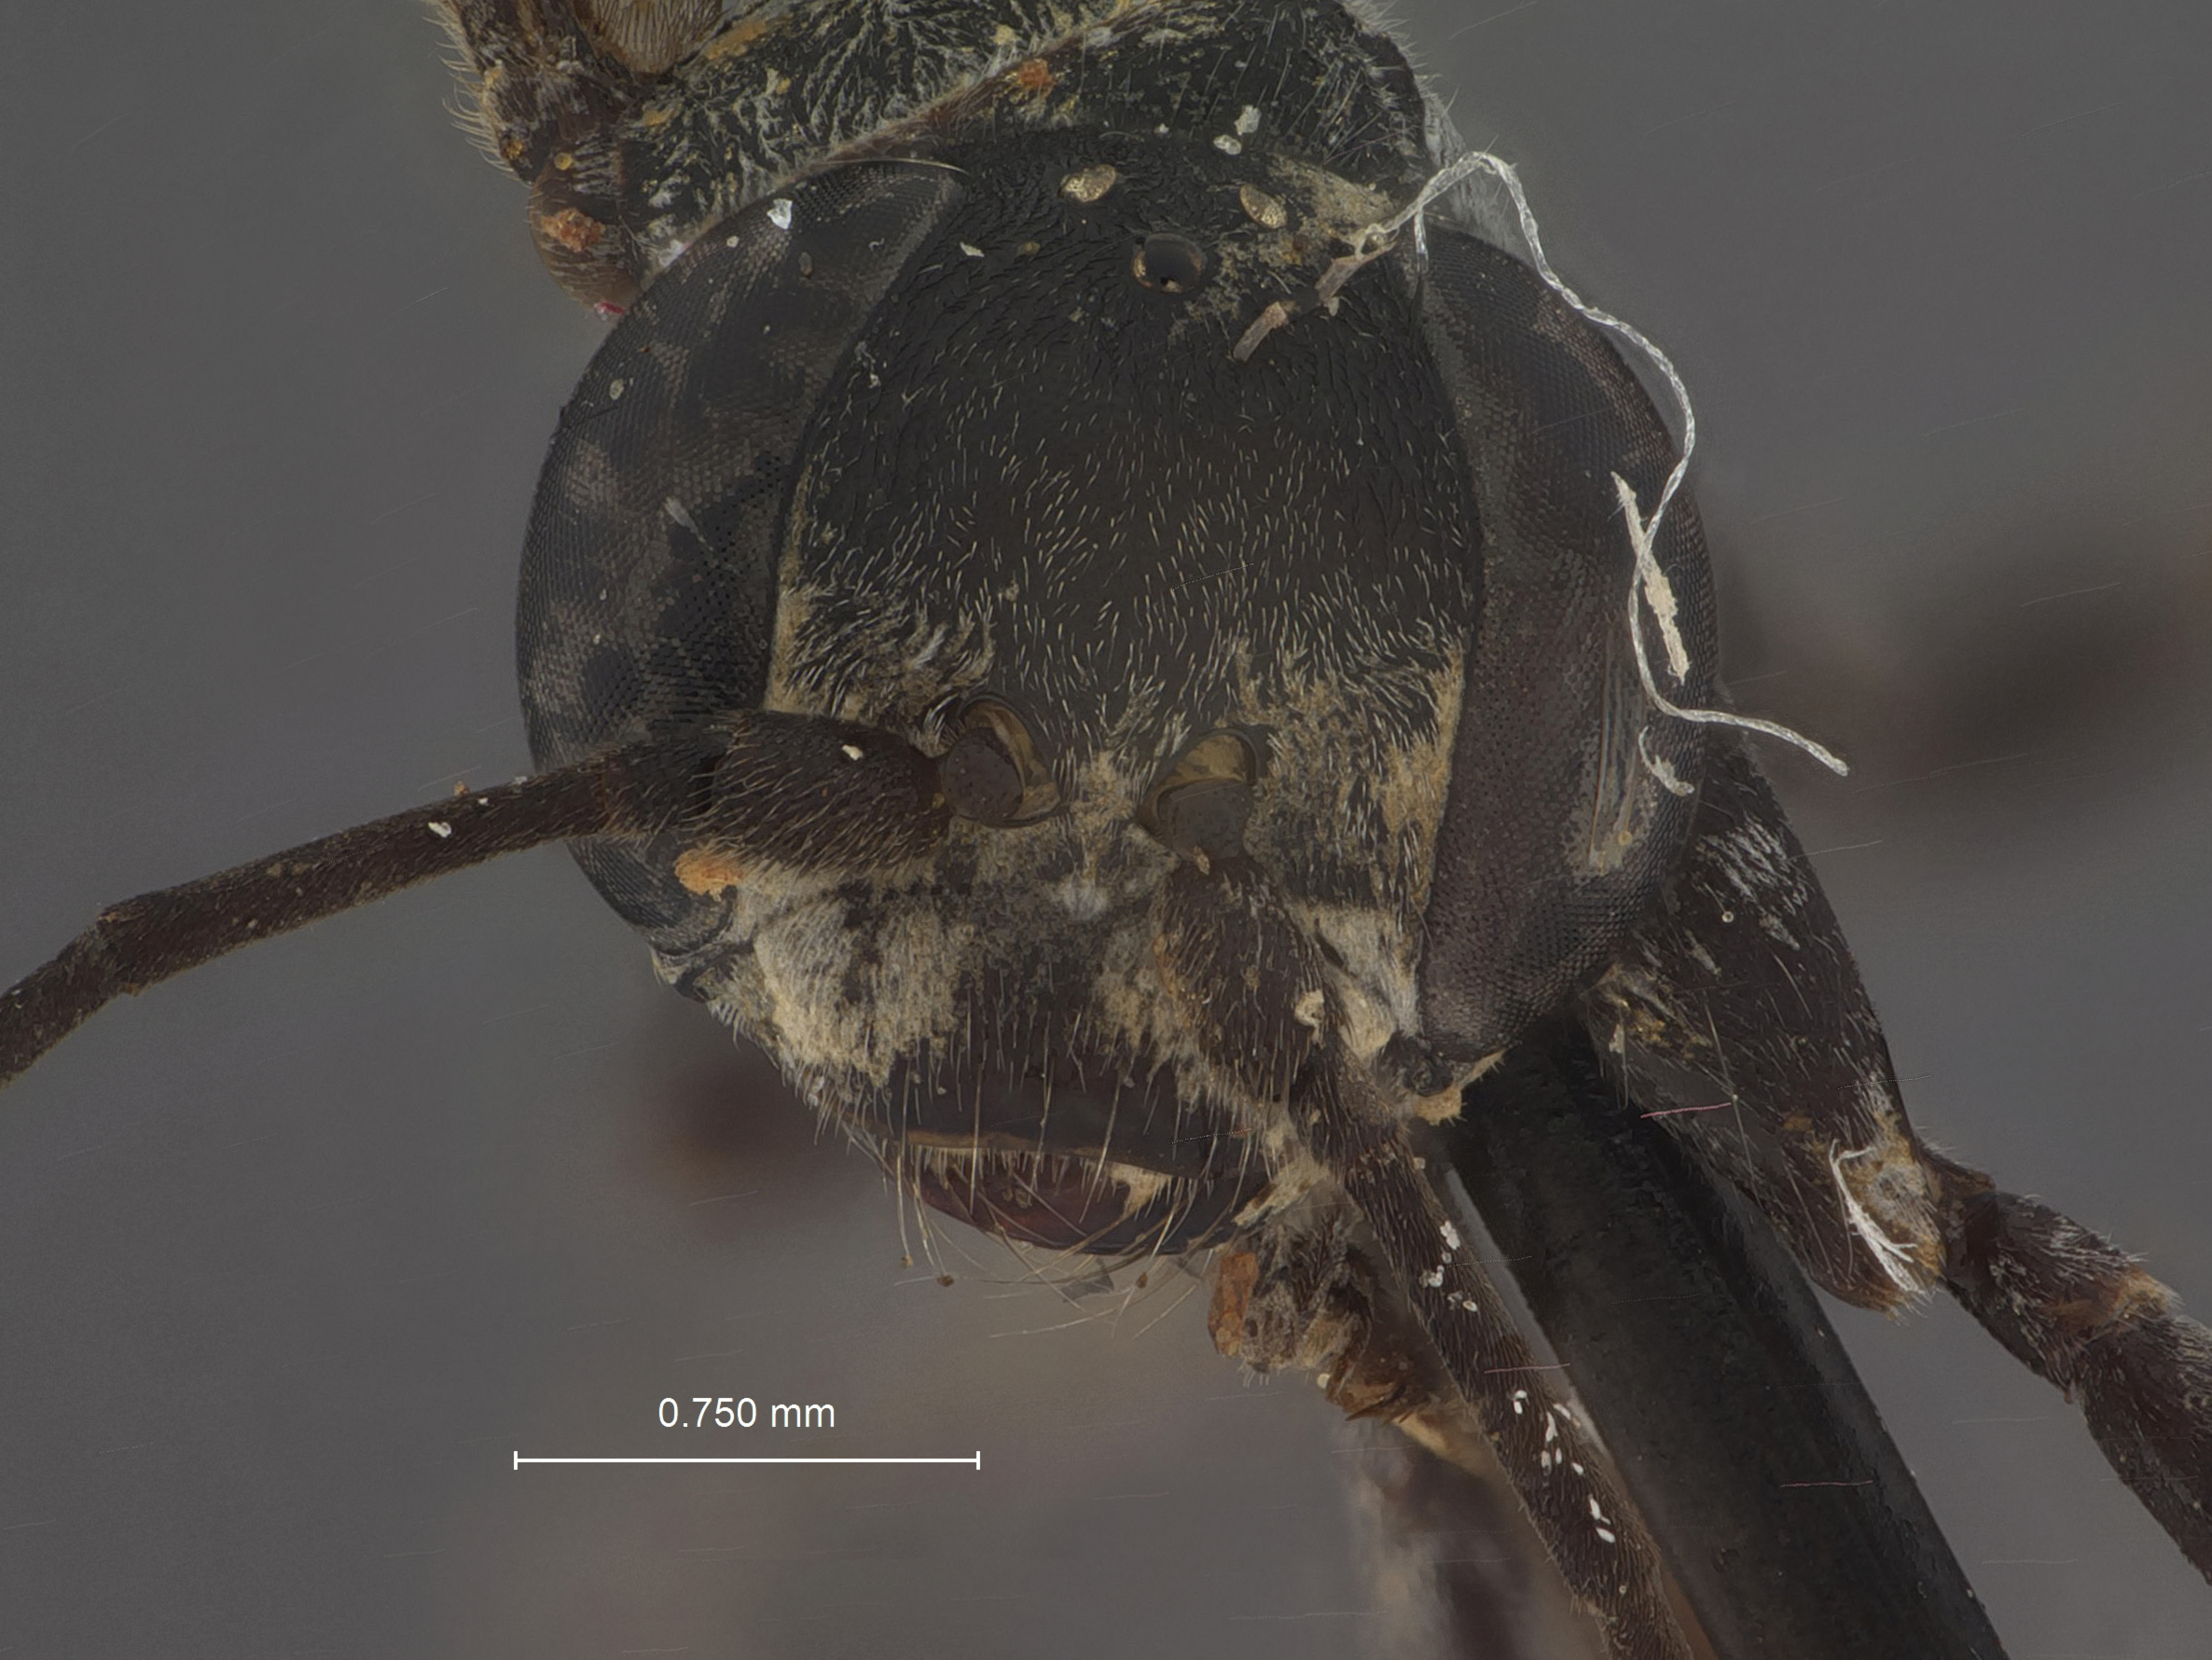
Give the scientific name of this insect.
Calicurgus niger
